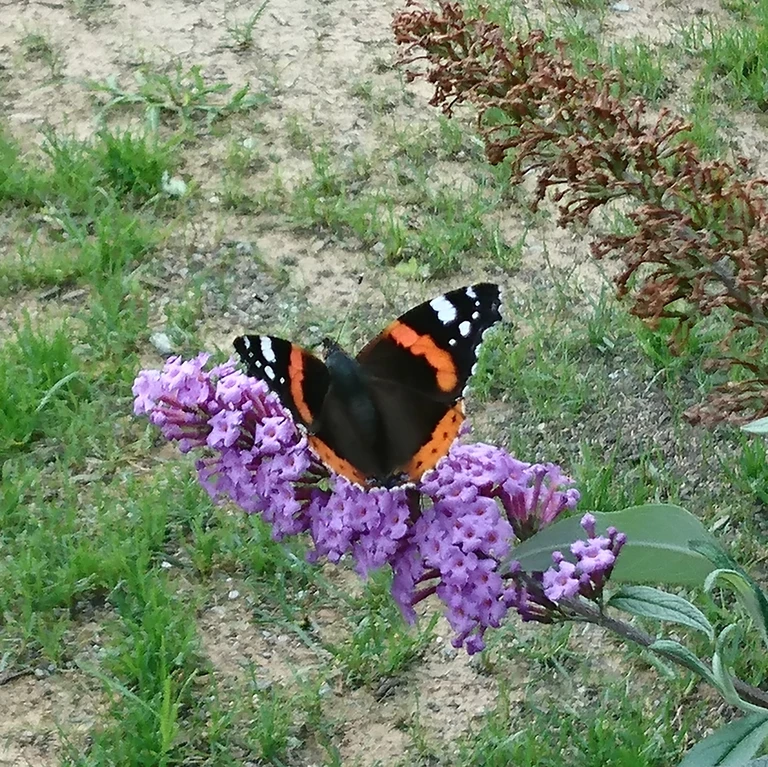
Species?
Vanessa atalanta
